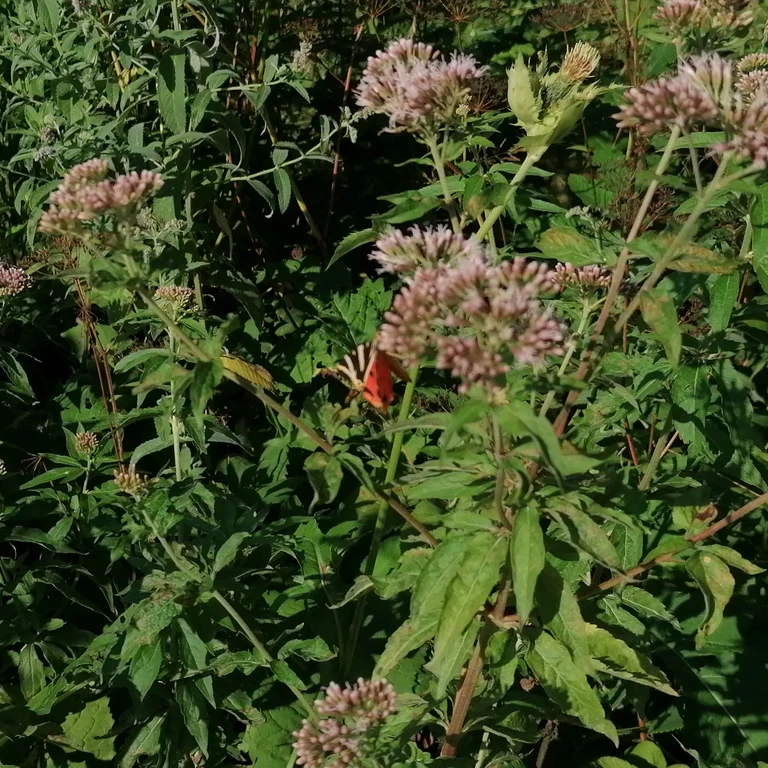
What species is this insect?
Euplagia quadripunctaria
